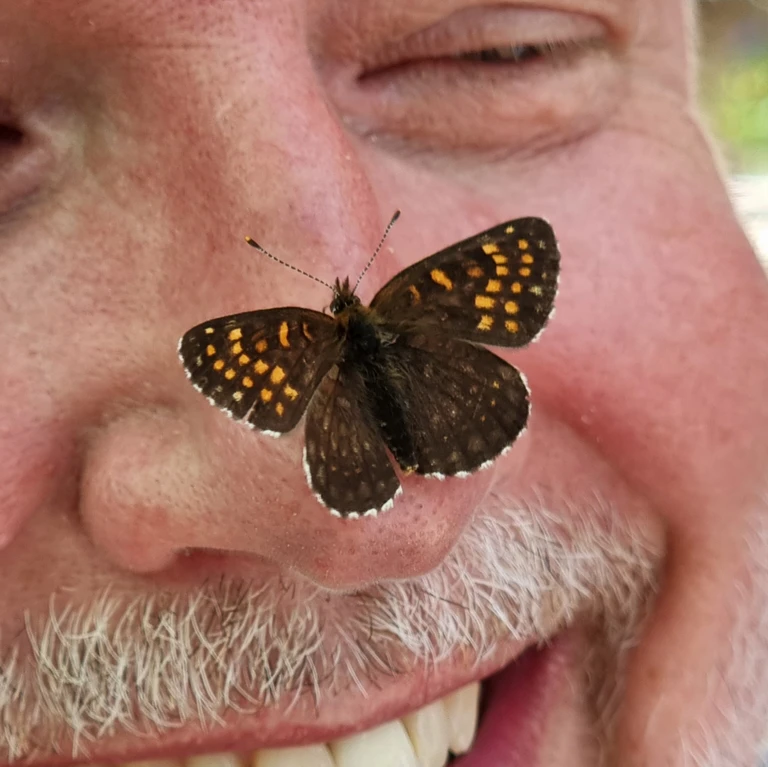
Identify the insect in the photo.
Melitaea diamina
